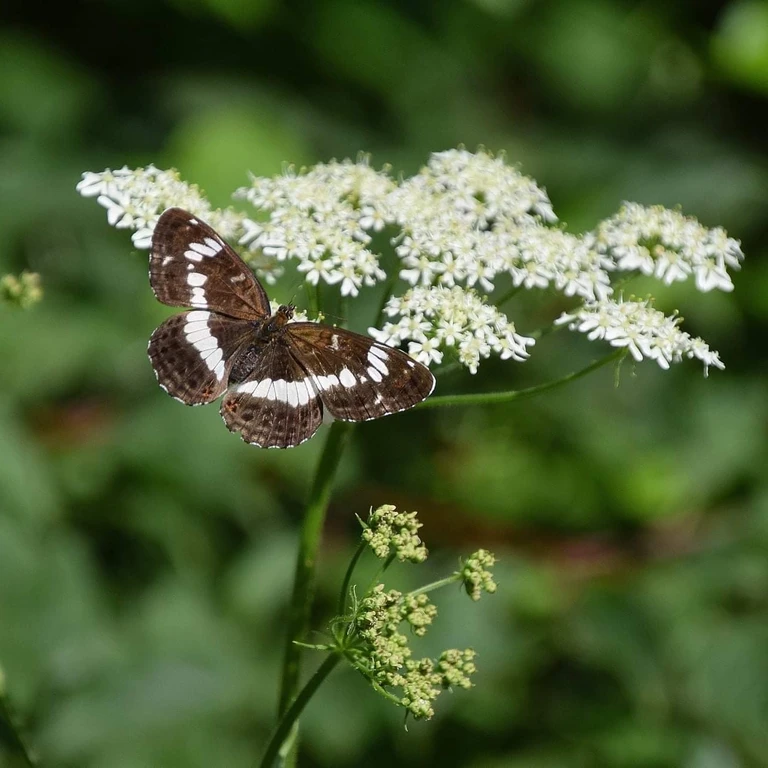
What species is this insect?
Limenitis camilla (also Ladoga camilla)
